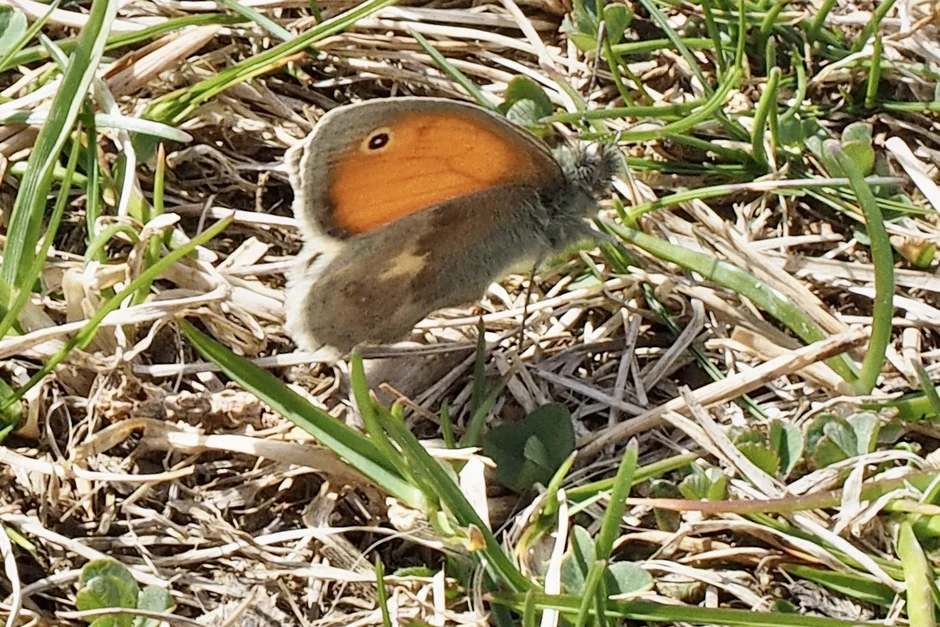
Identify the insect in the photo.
Coenonympha pamphilus
